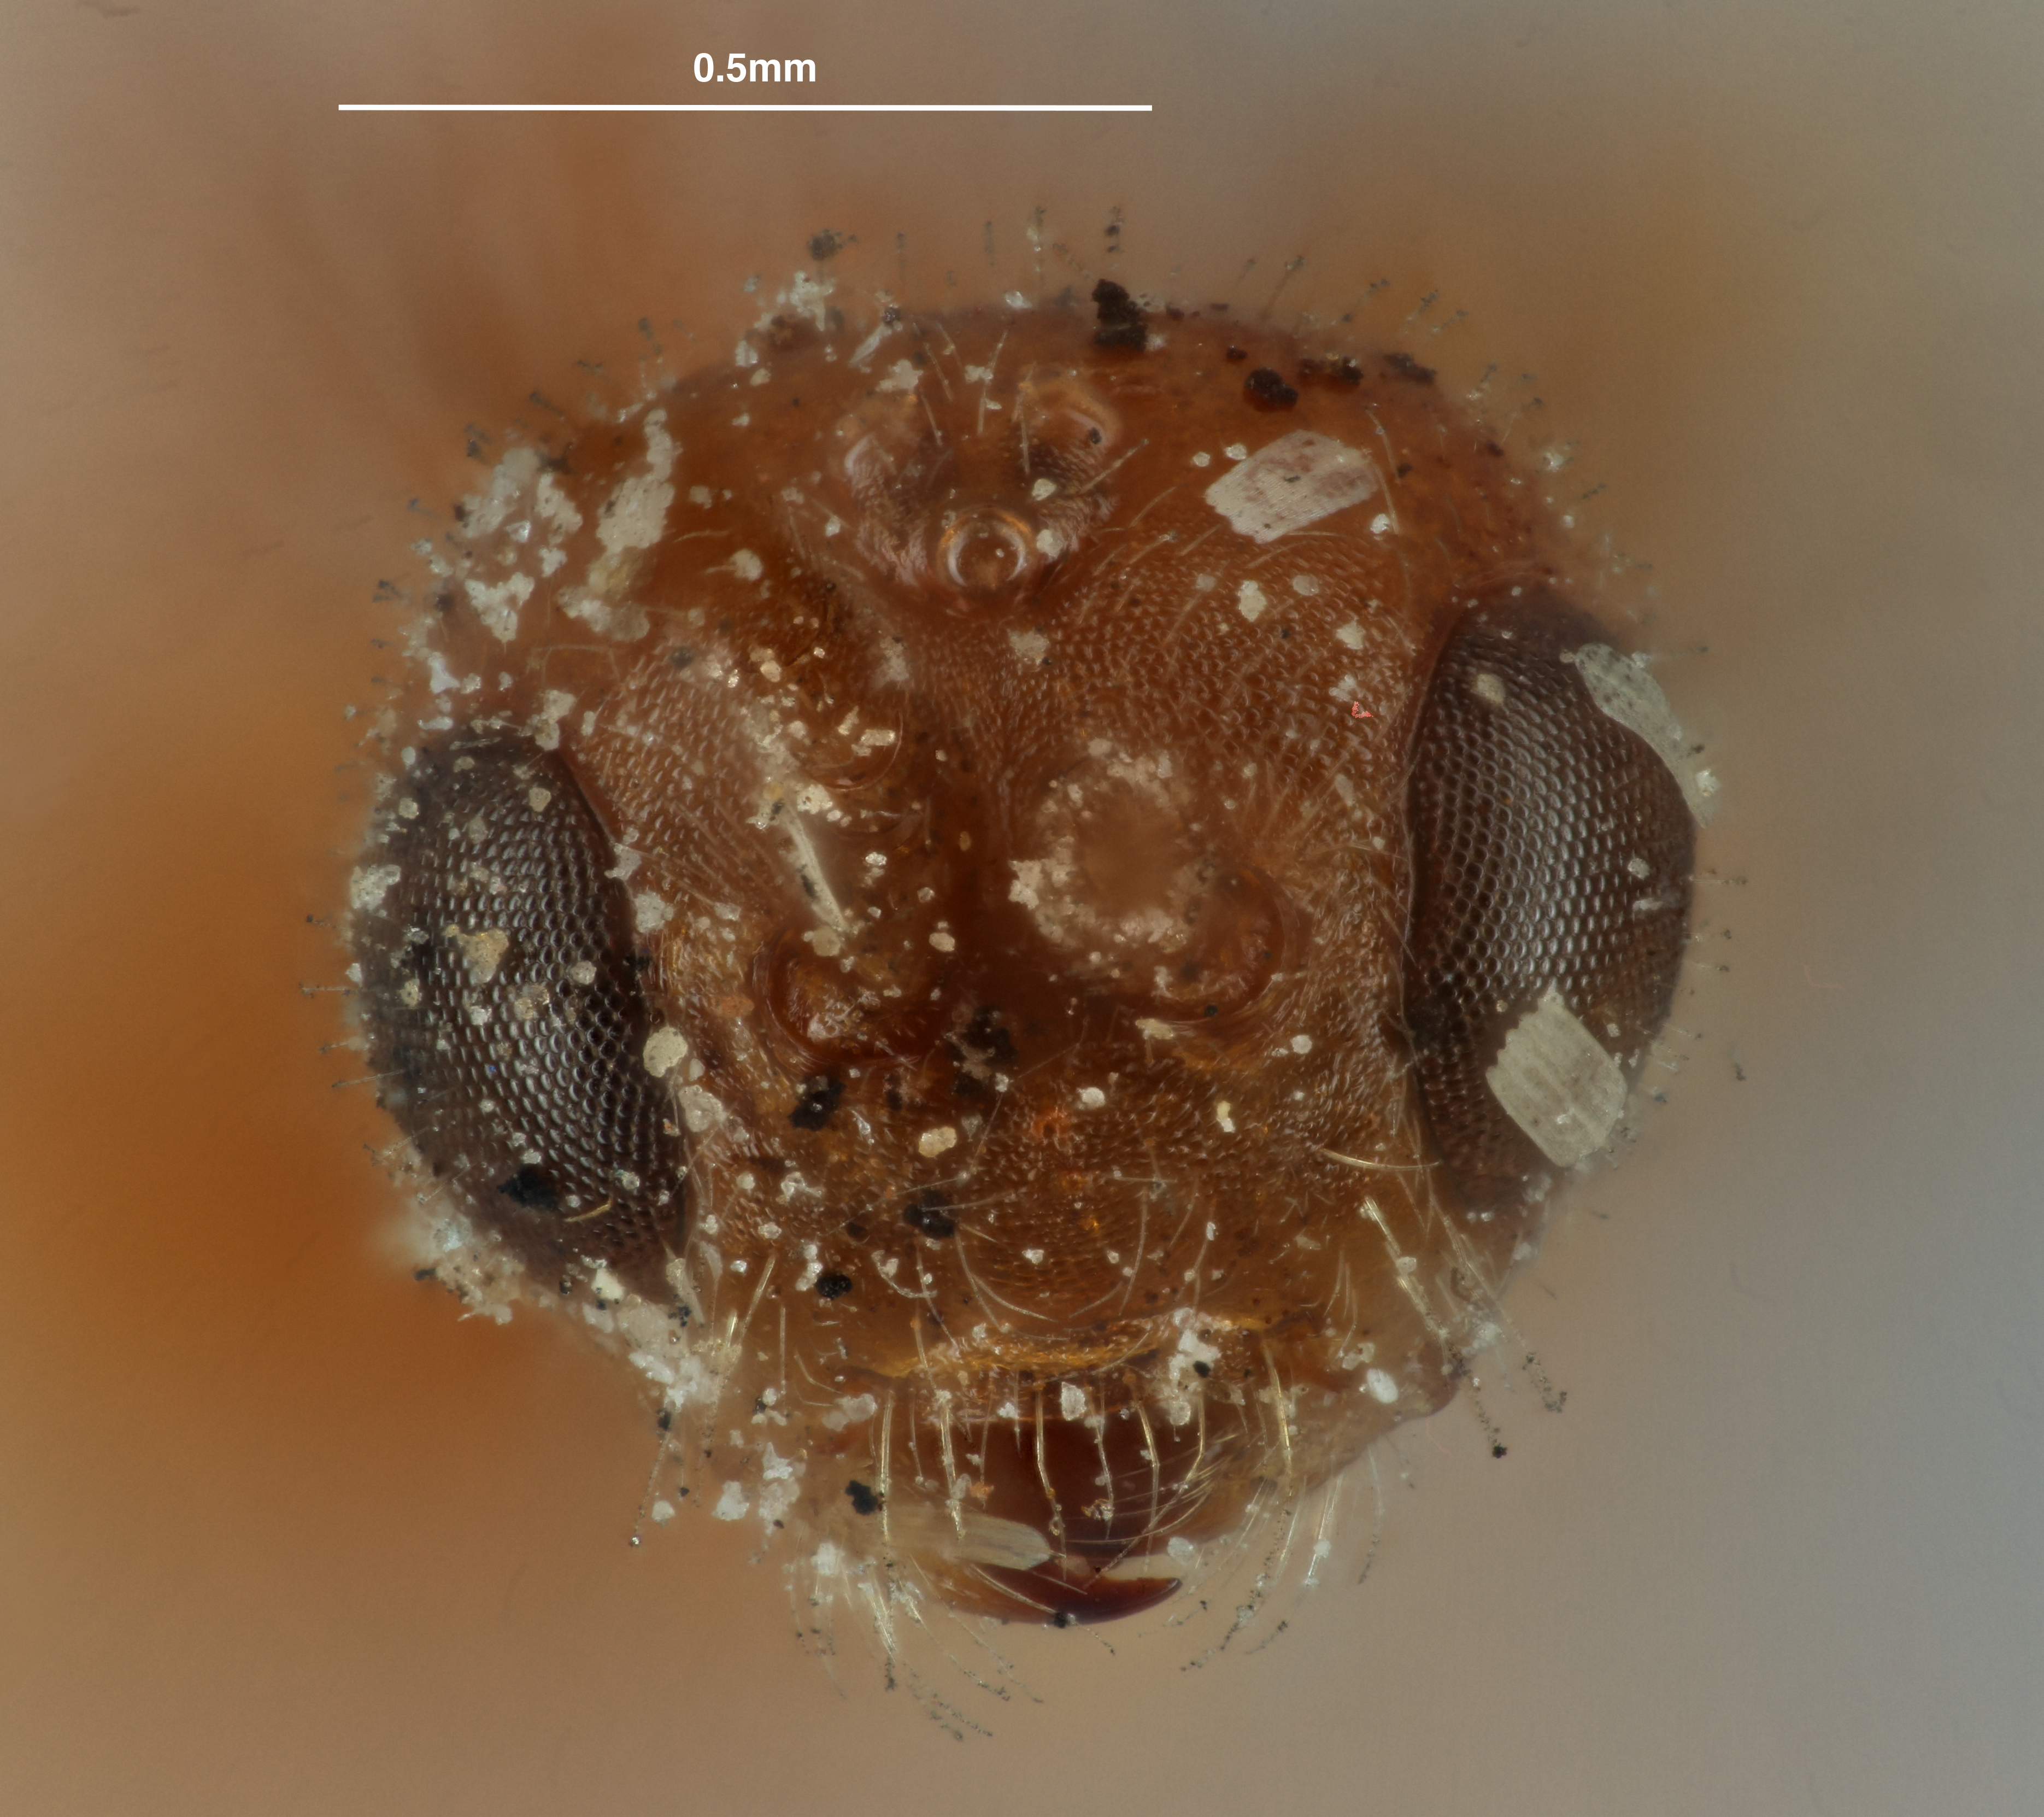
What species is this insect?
Bracon analcidis
